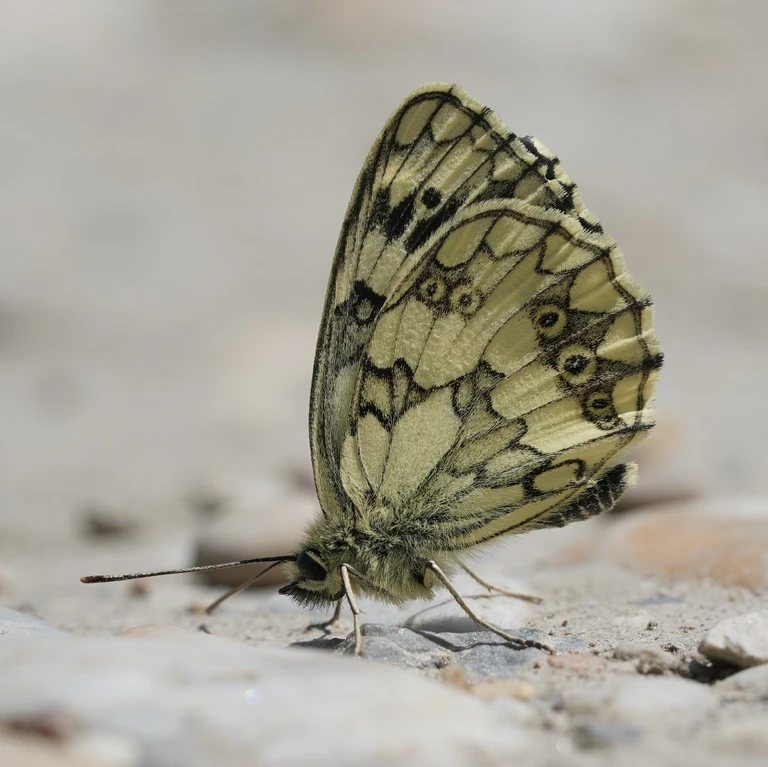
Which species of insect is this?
Melanargia galathea
